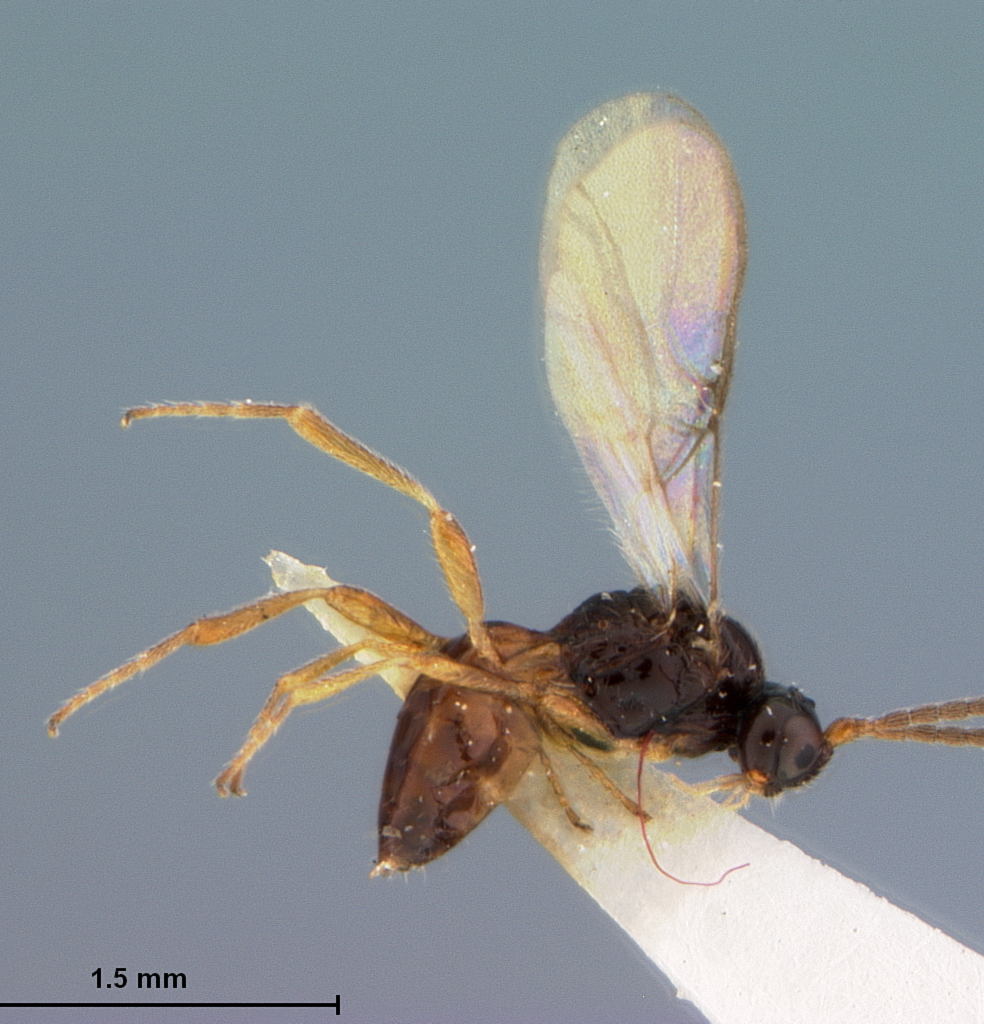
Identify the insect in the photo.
Synaldis difficilis
